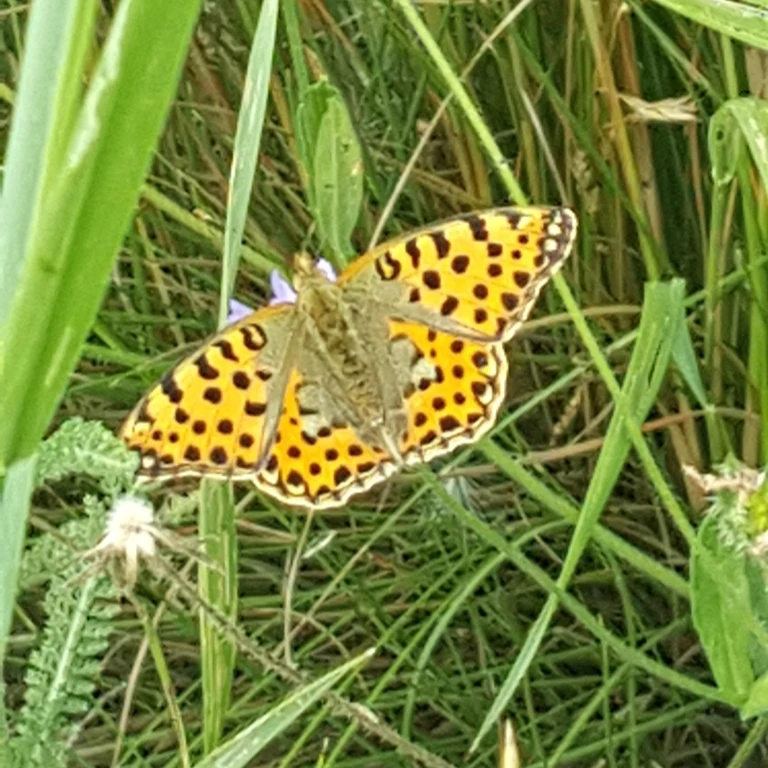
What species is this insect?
Issoria lathonia
